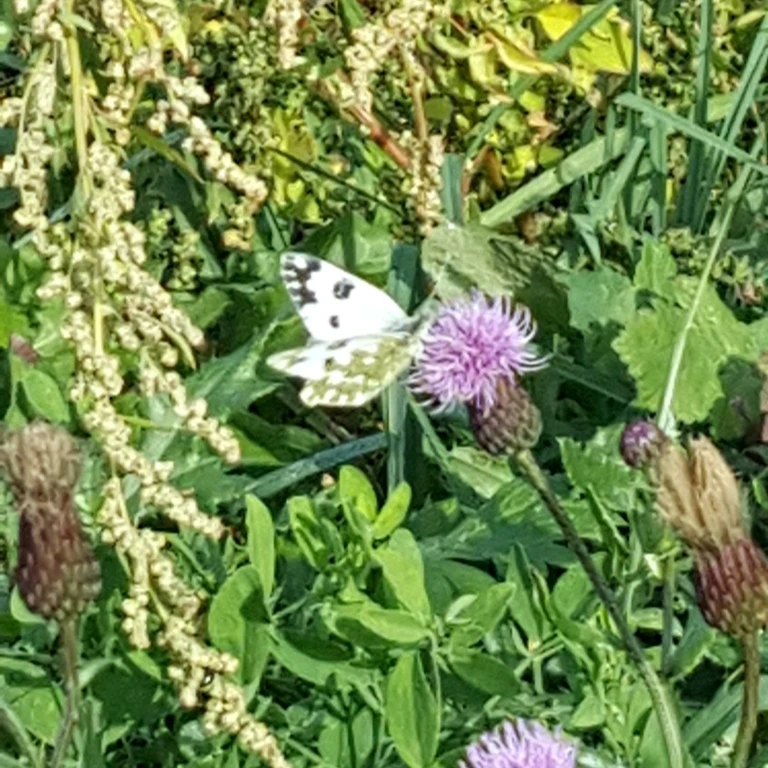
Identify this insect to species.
Pontia edusa
